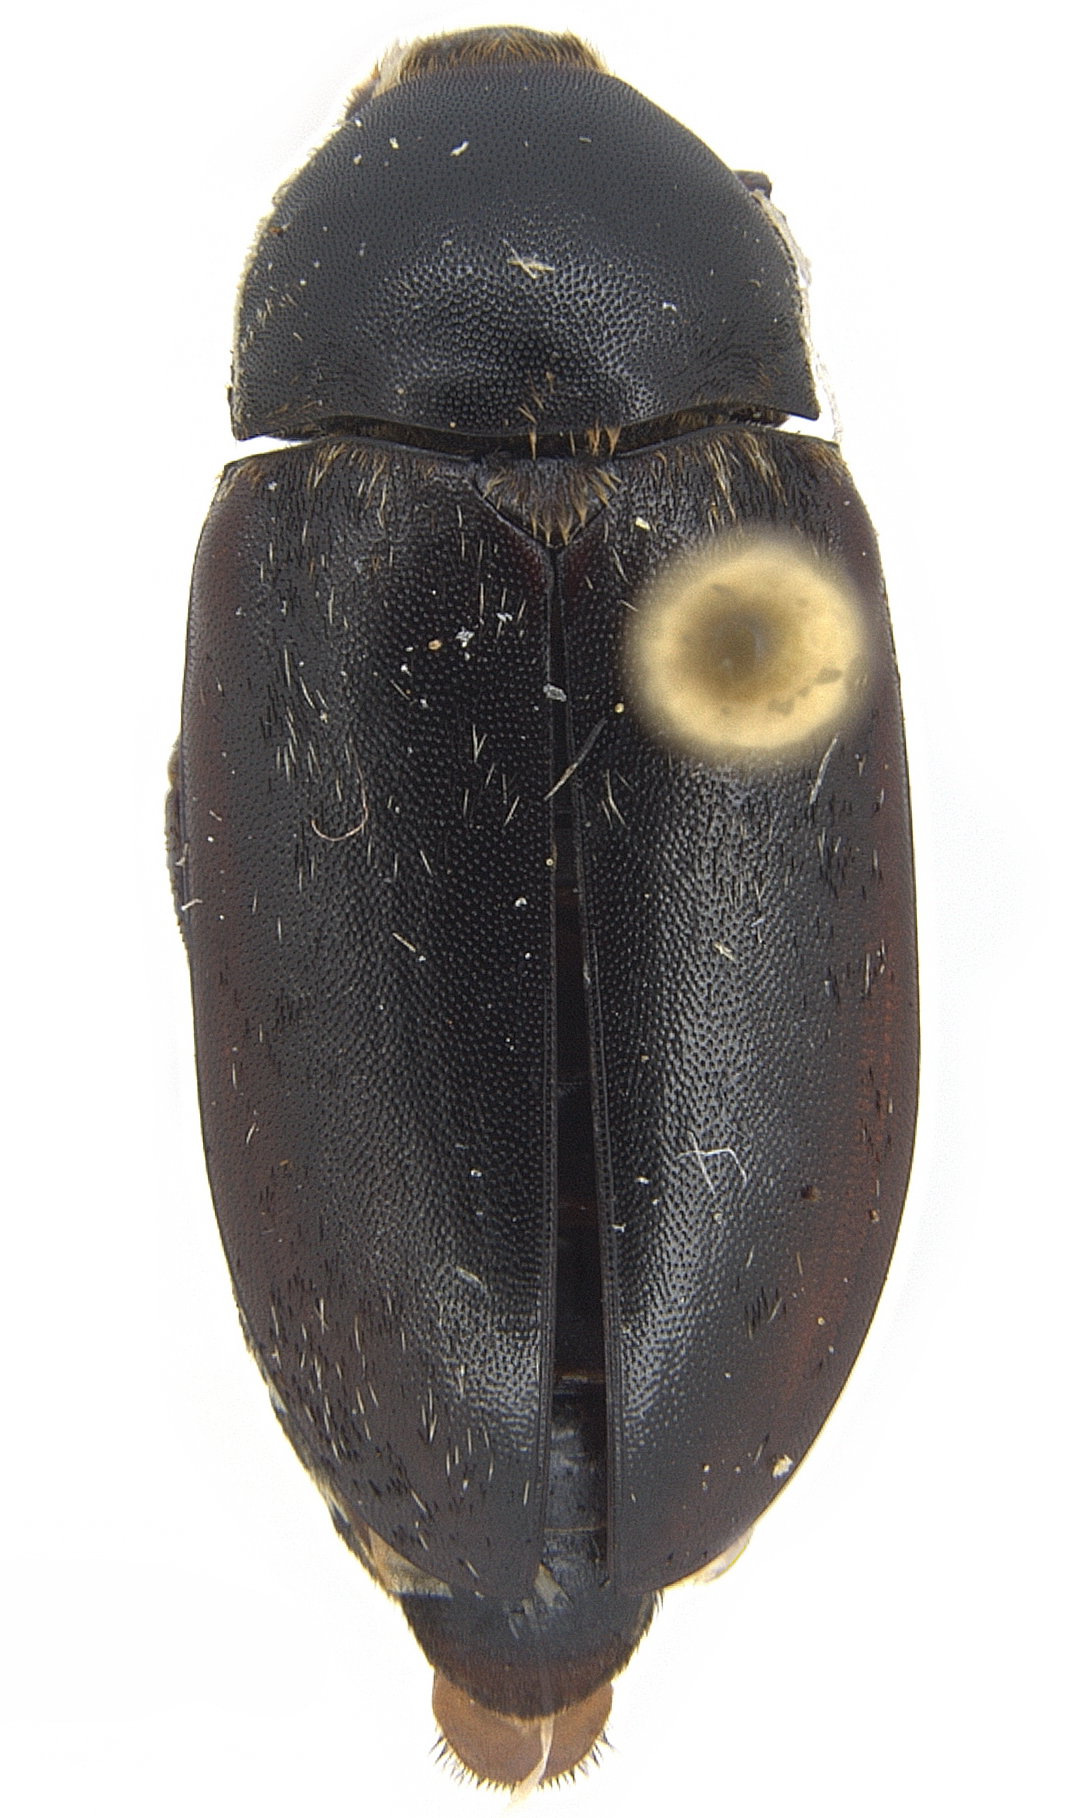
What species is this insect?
Dermestes frischii
